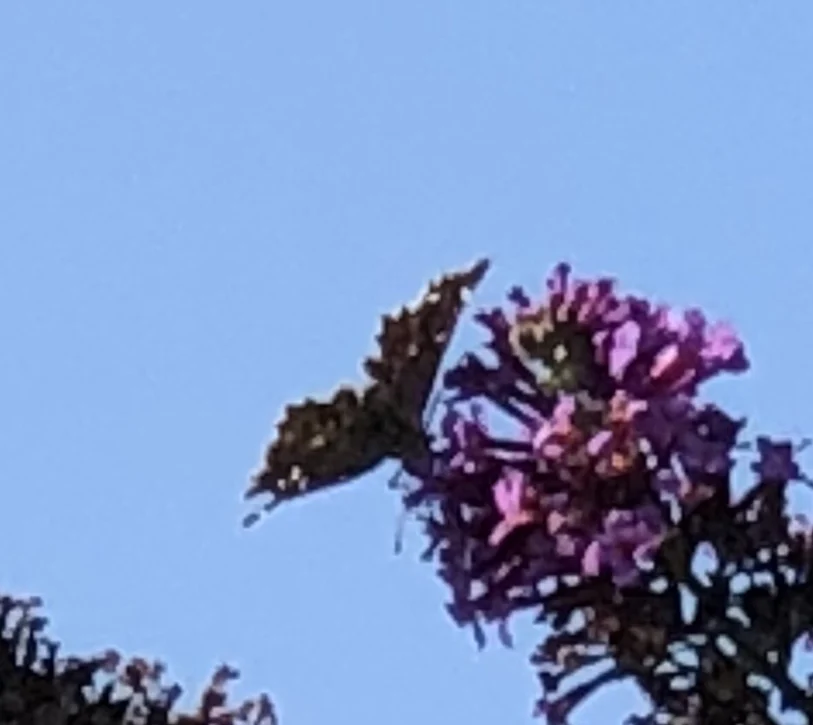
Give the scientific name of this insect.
Carcharodus alceae
